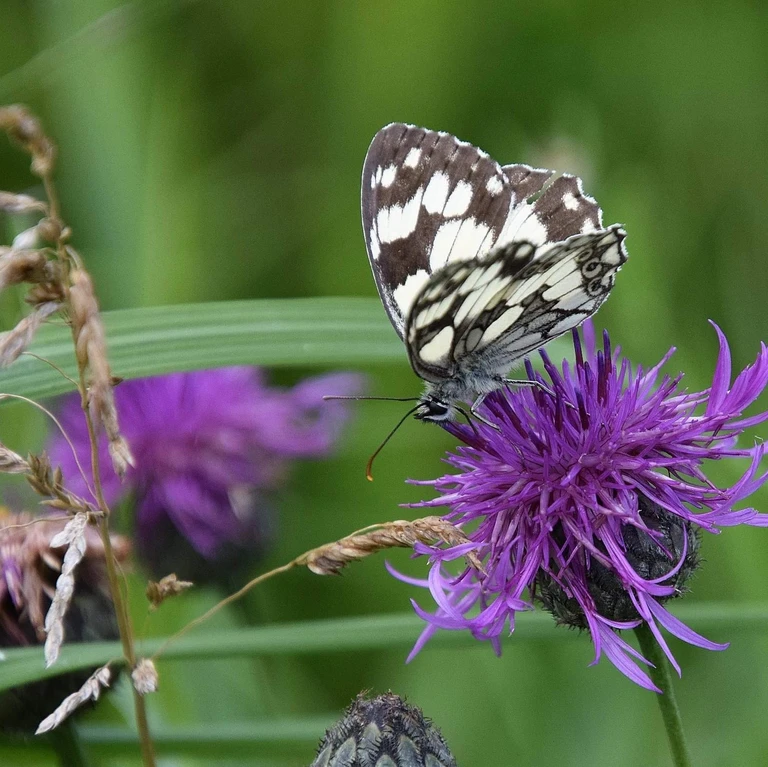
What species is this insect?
Melanargia galathea
